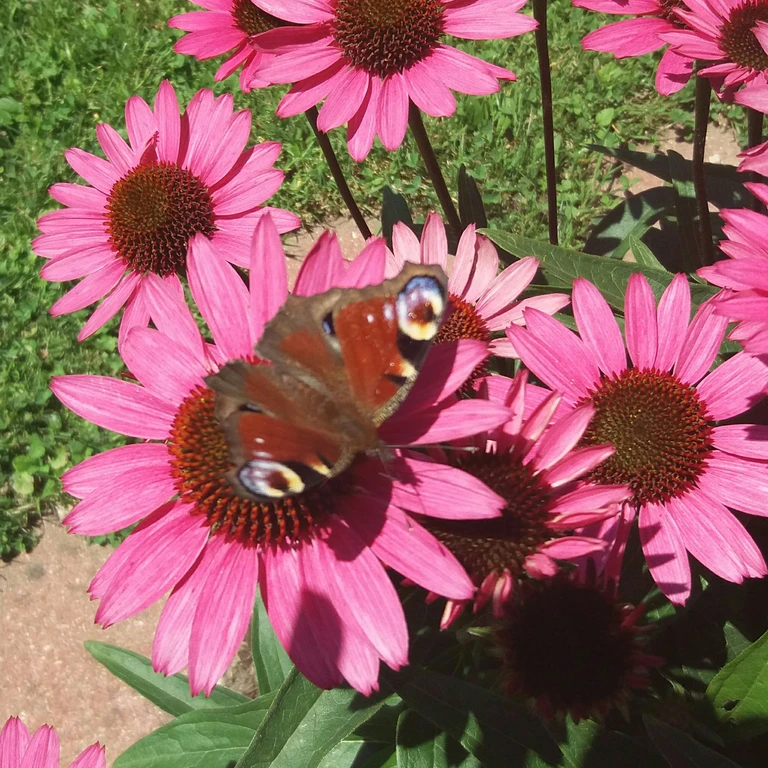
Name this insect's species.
Aglais io
